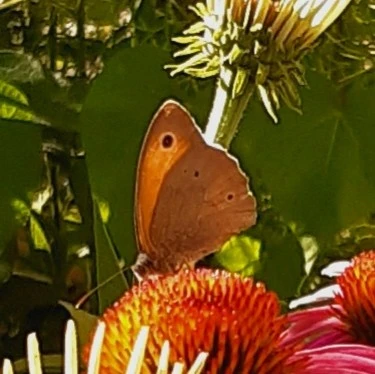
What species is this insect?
Maniola jurtina
